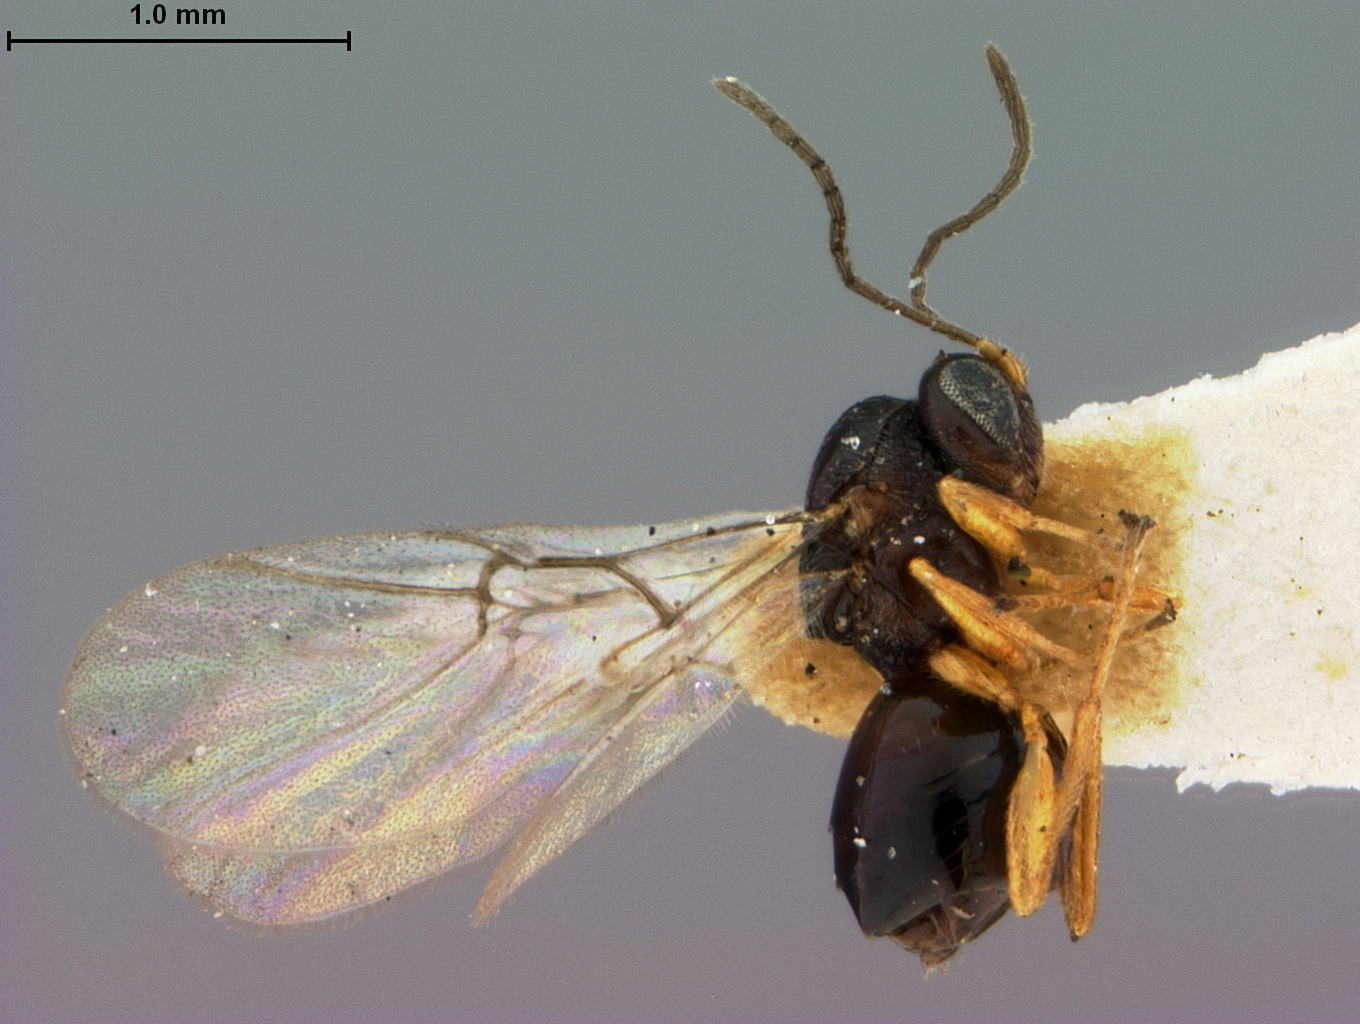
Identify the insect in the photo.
Plagiotrochus suberi
